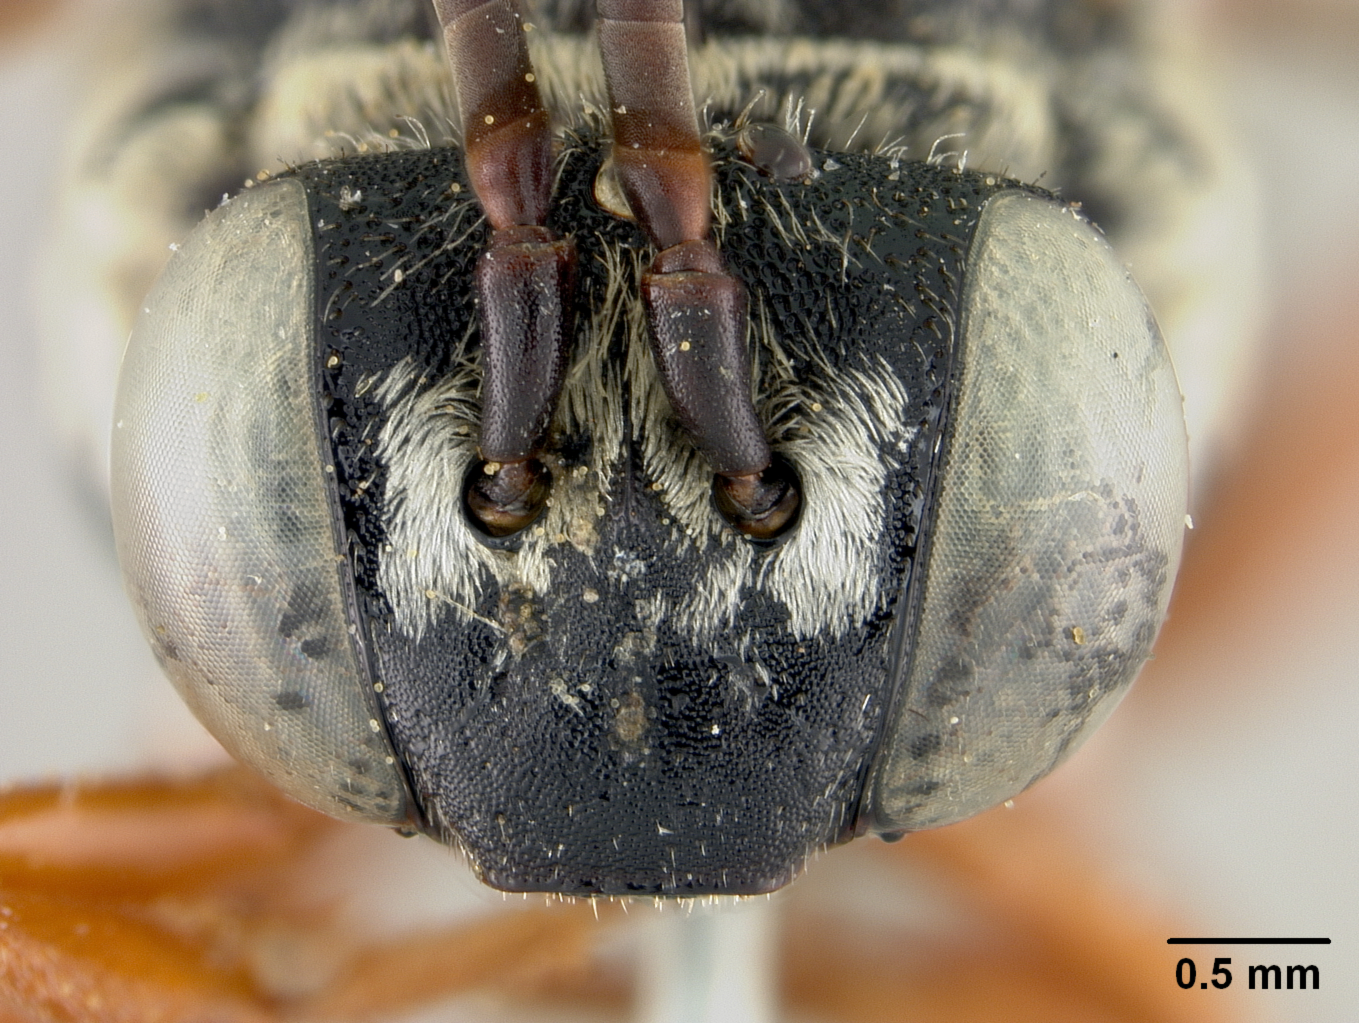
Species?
Triepeolus grindeliae
